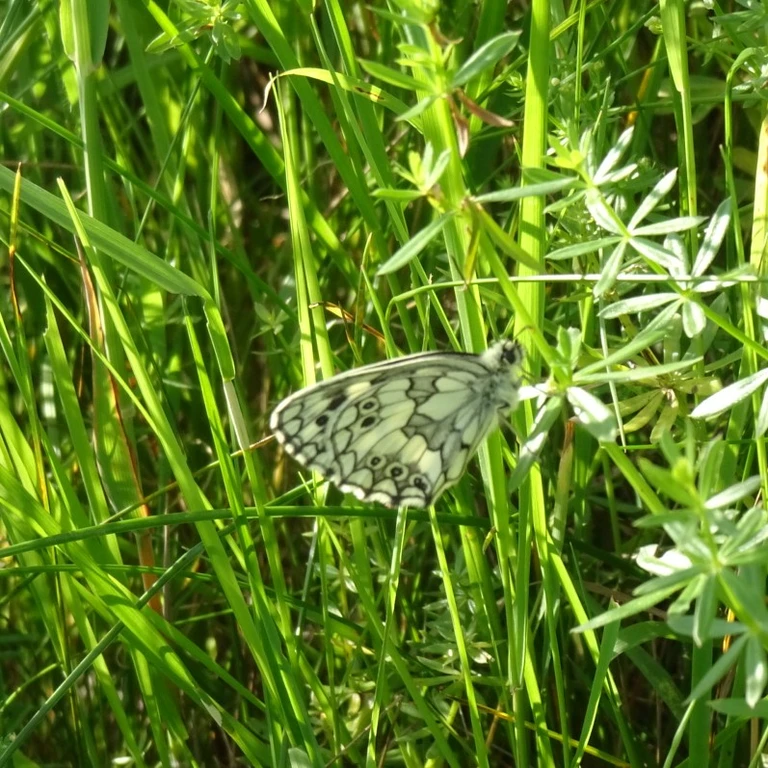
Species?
Melanargia galathea
